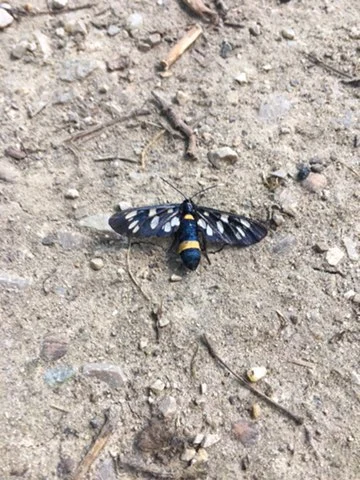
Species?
Amata phegea
